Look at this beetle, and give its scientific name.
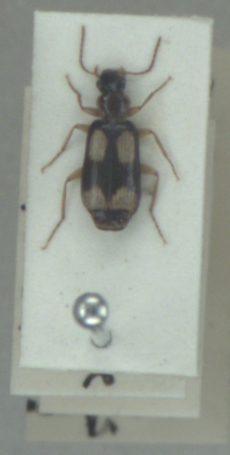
Dromius quadrimaculatus
